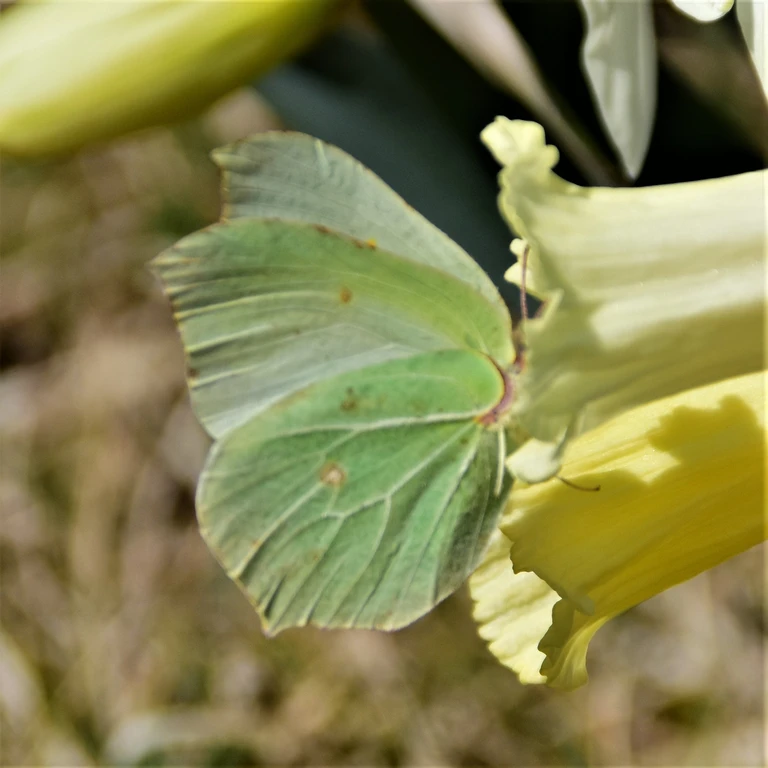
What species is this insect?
Gonepteryx rhamni
